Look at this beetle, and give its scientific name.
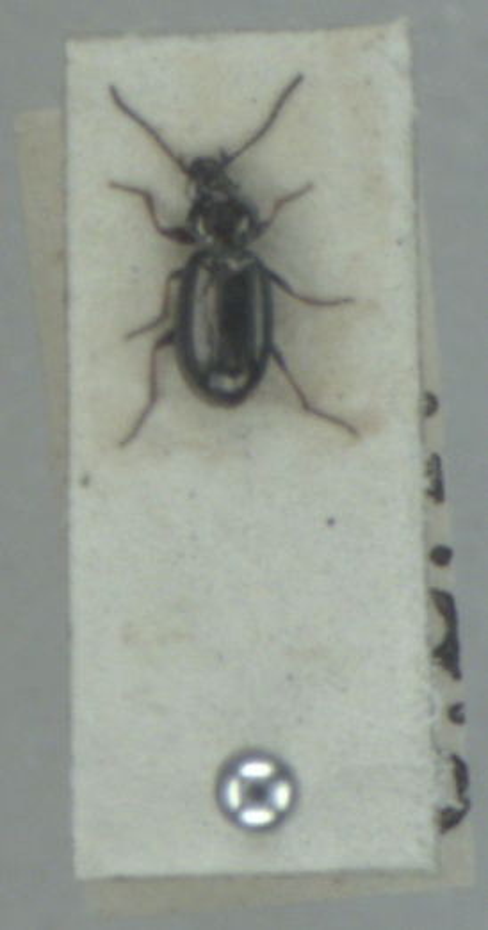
Bembidion properans
